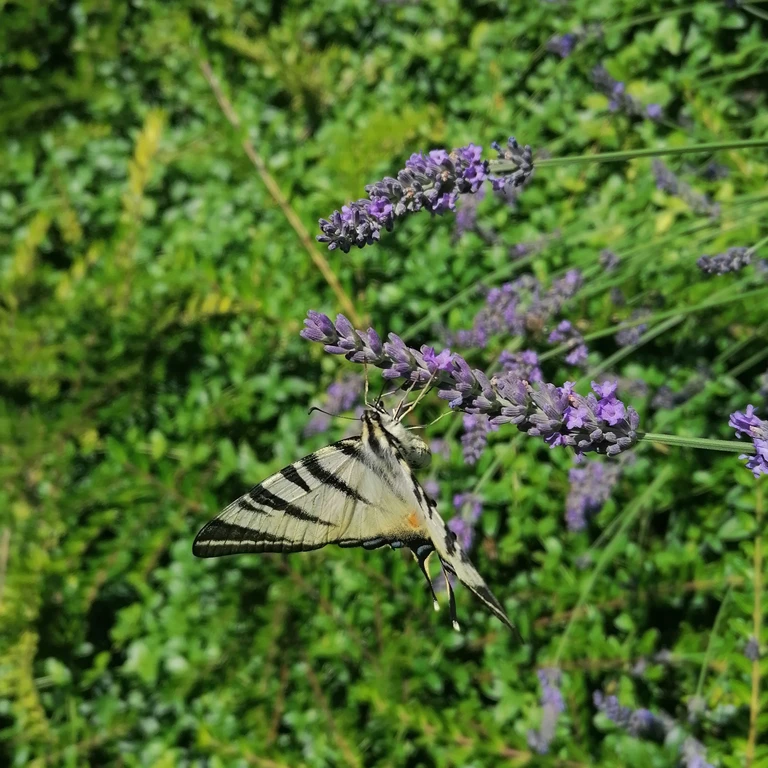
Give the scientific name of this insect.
Iphiclides podalirius
